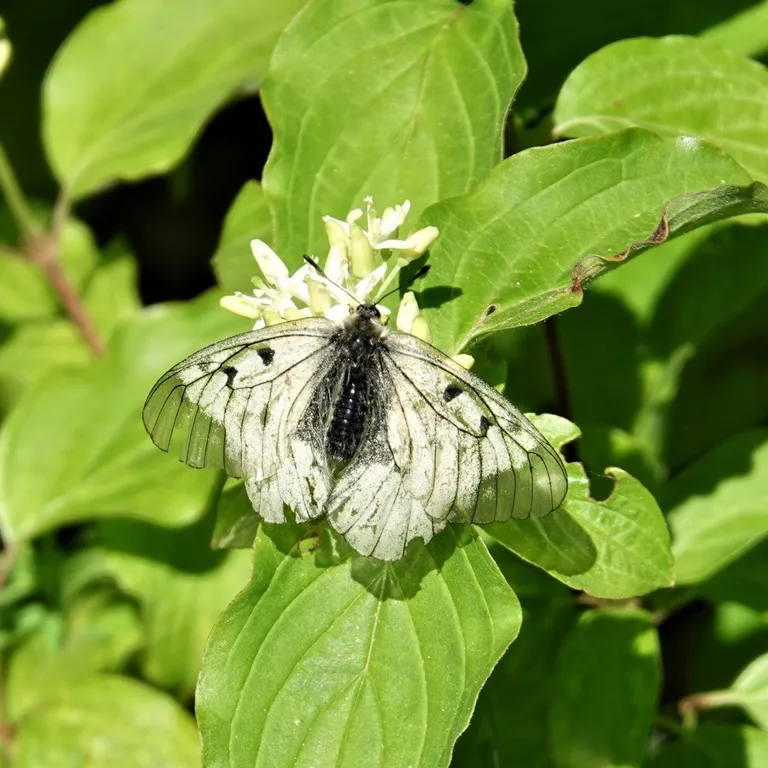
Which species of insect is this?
Parnassius mnemosyne
